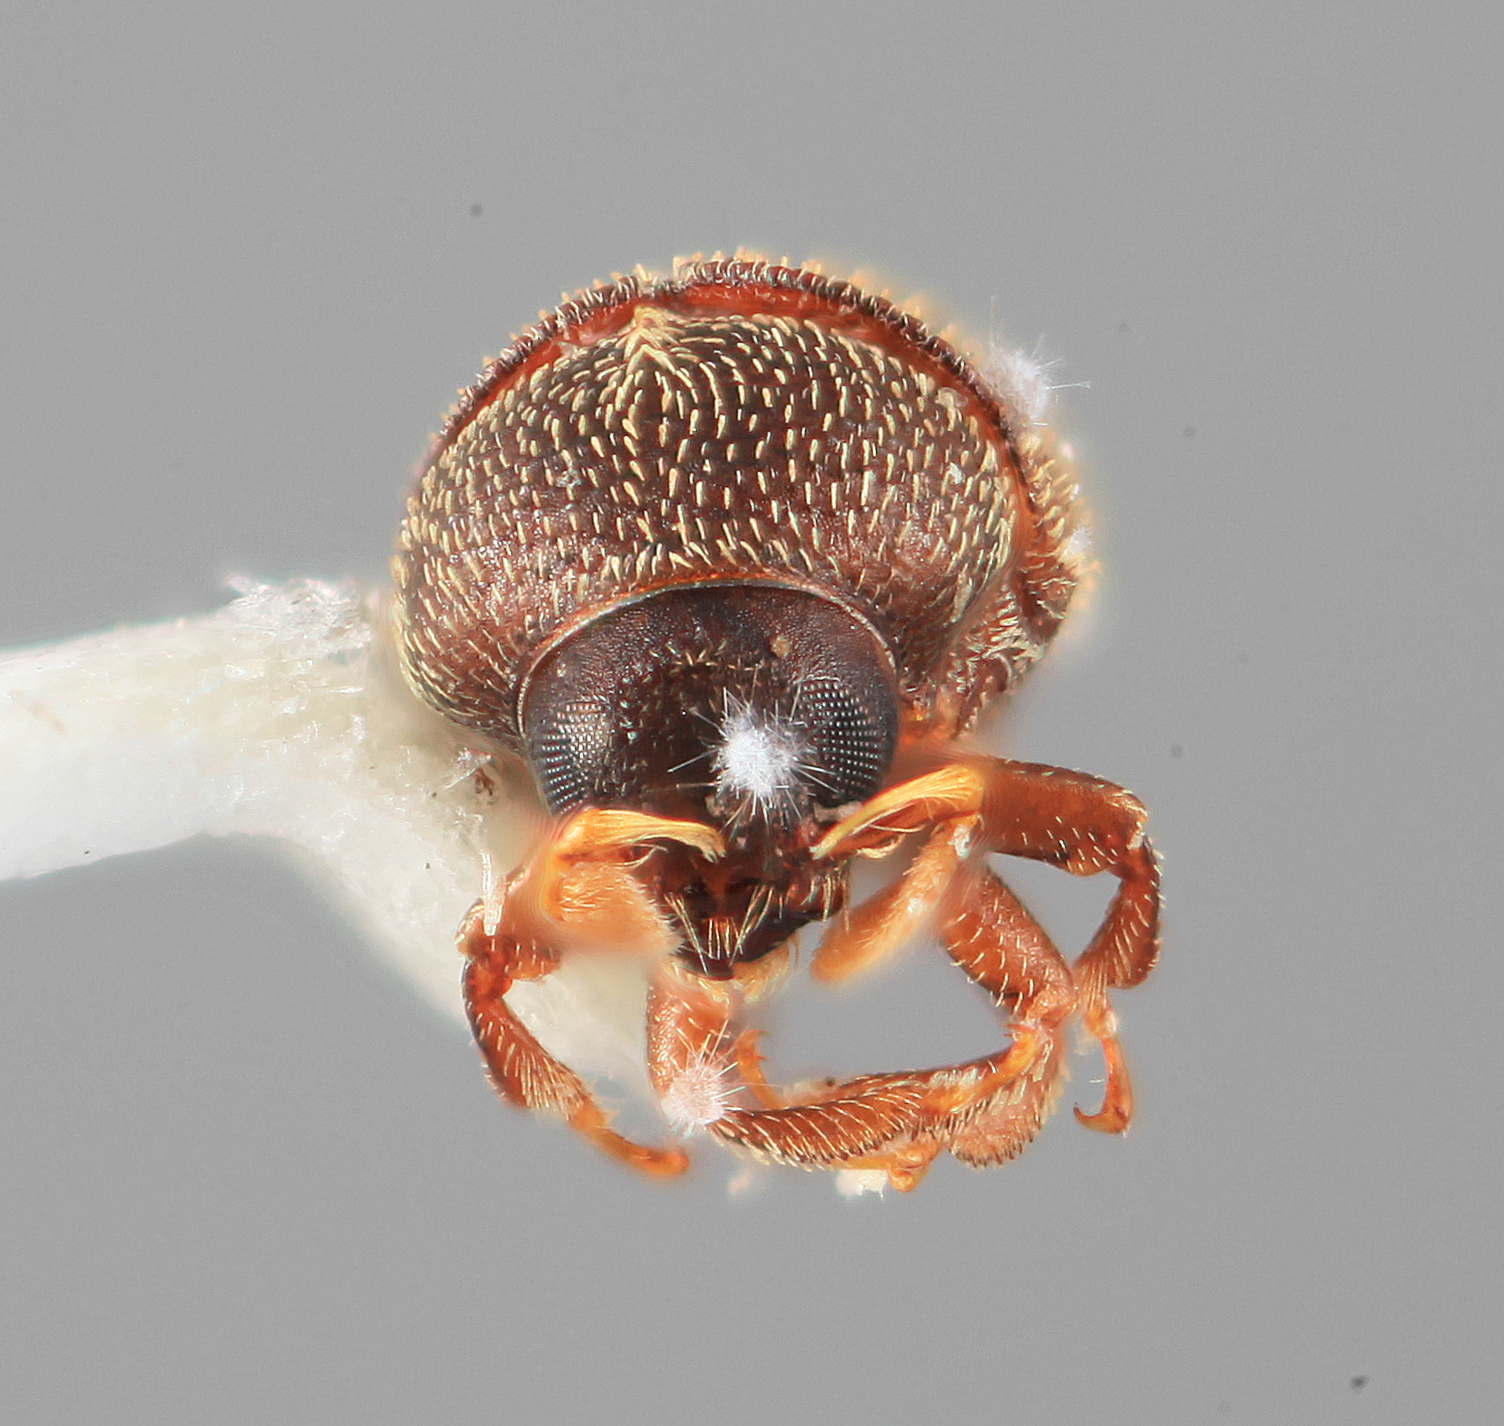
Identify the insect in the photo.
Chramesus peniculus
